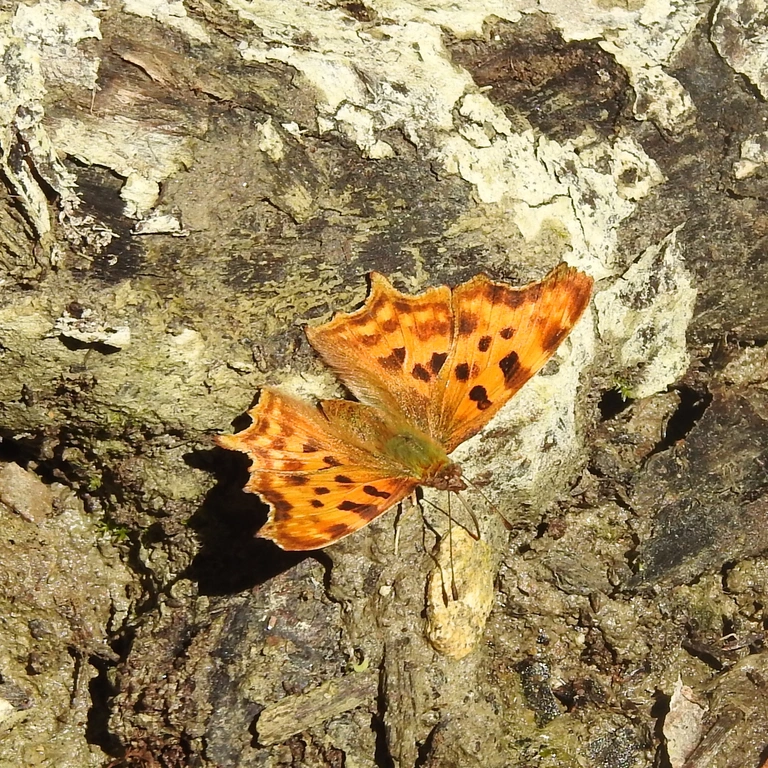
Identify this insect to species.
Polygonia c-album
